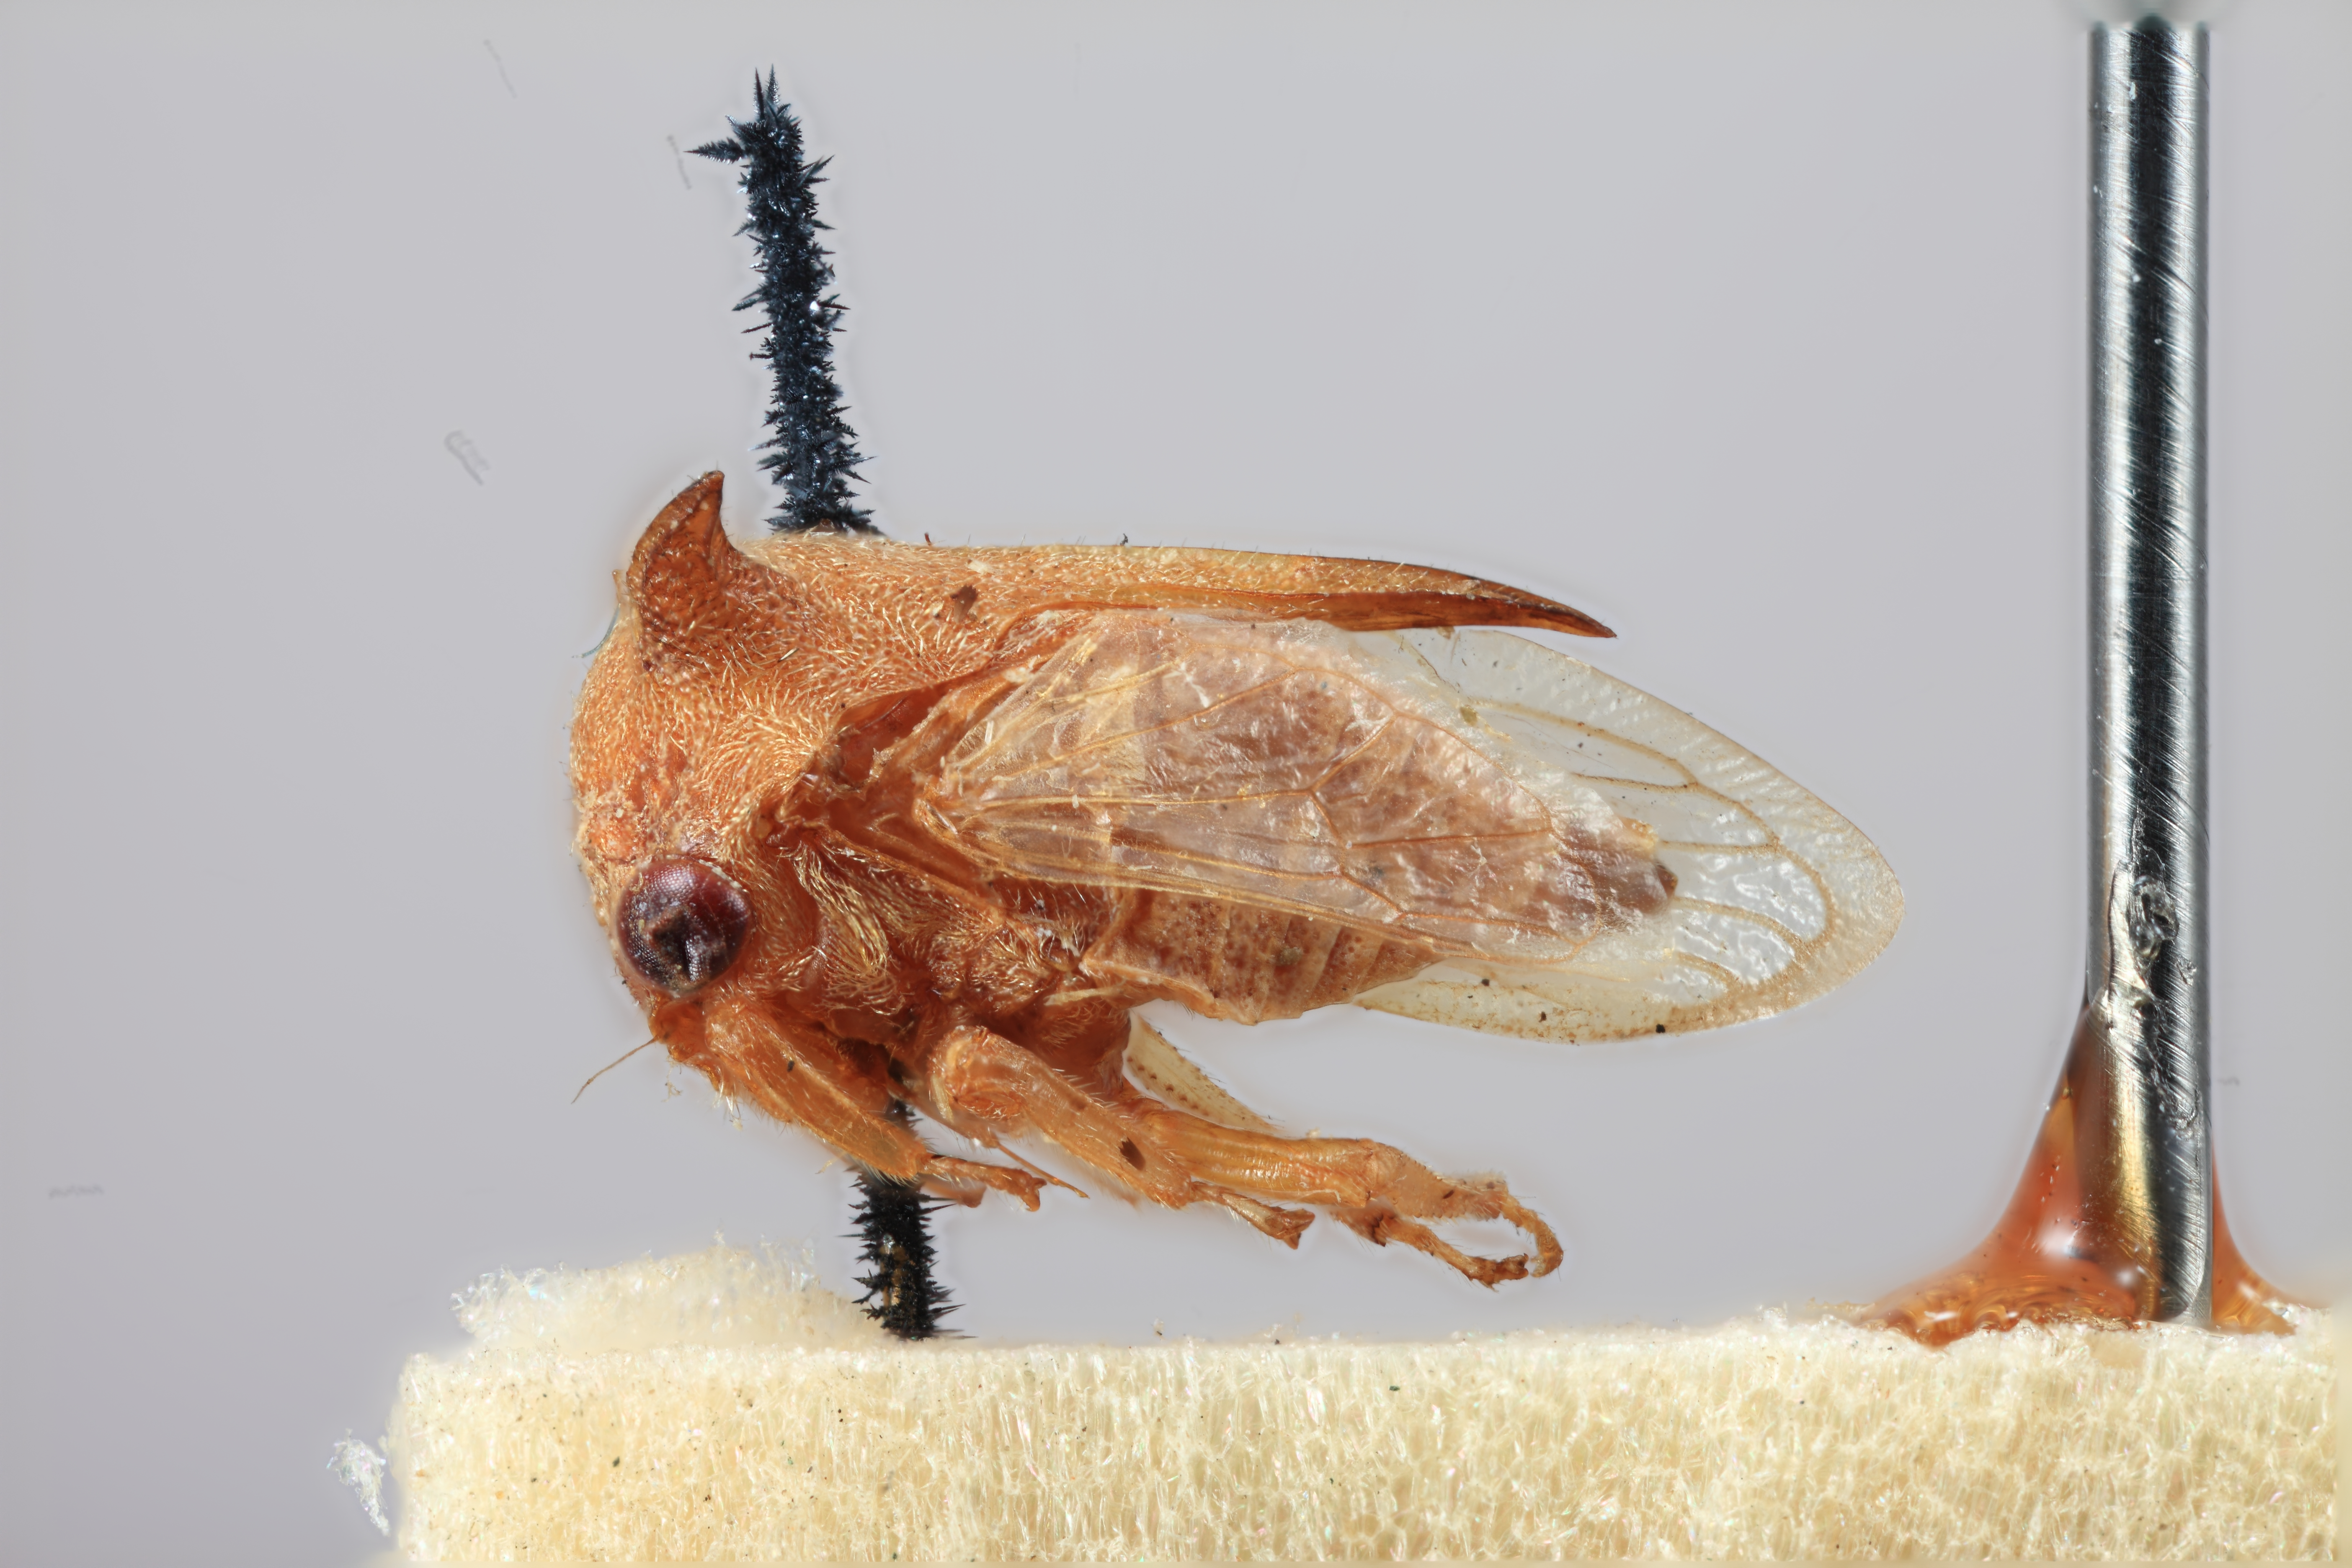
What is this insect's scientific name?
Platybelus luteus
